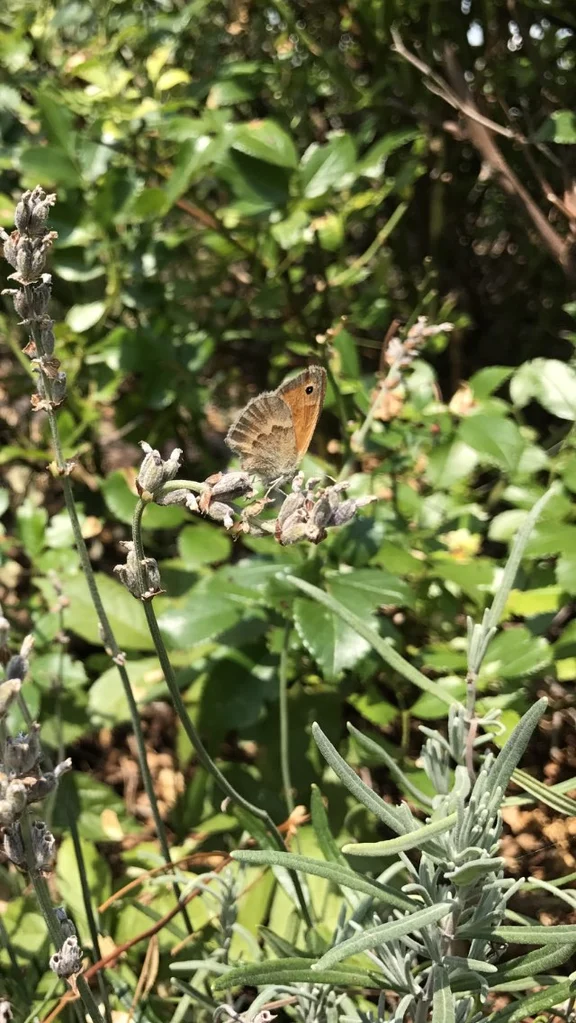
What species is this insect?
Coenonympha pamphilus
